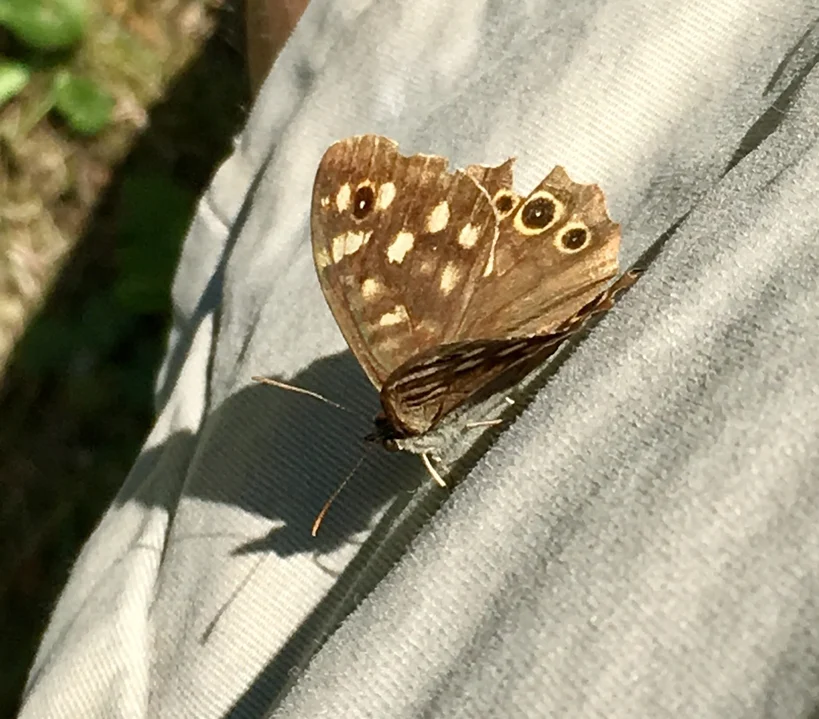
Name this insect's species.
Pararge aegeria
